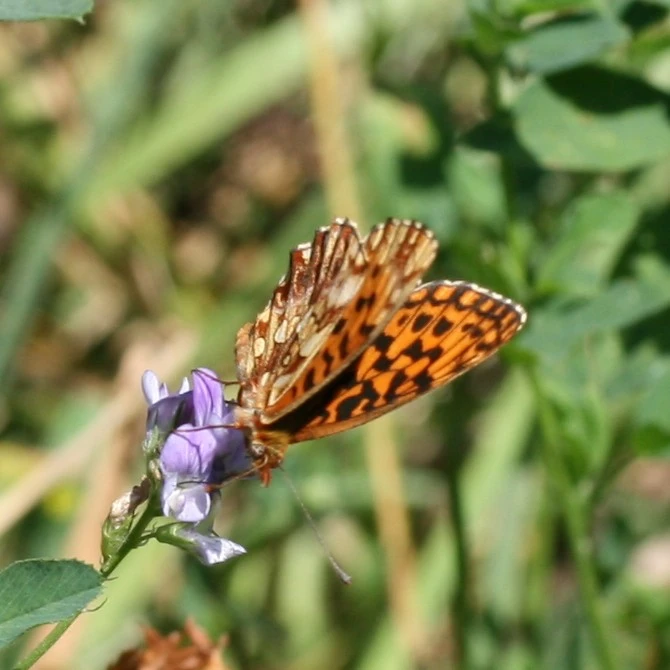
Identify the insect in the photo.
Boloria dia
